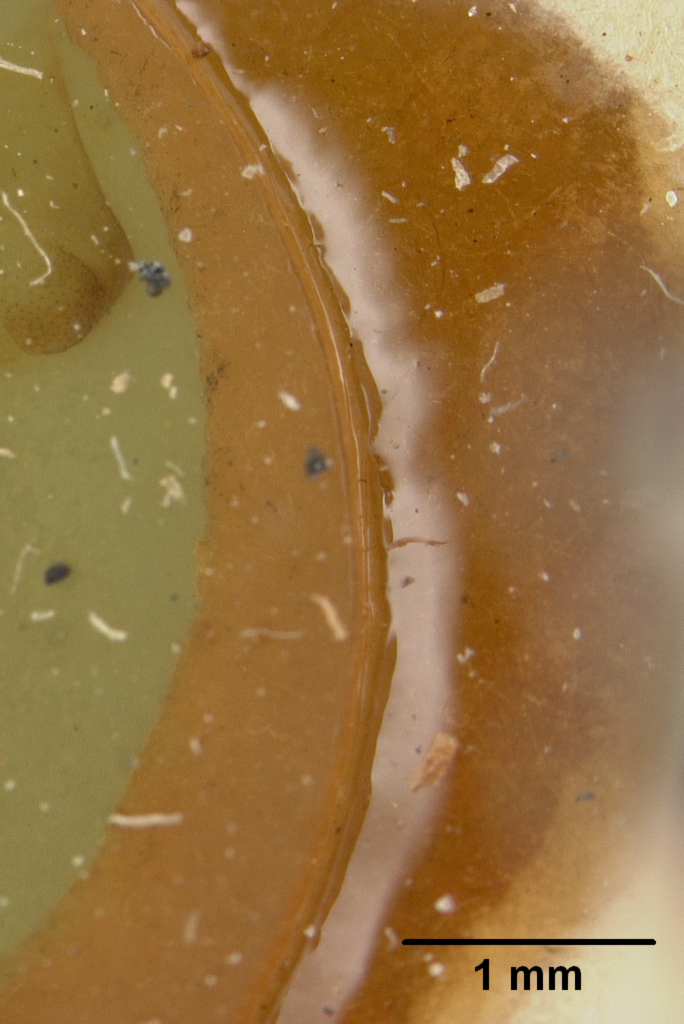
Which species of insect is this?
Megachile brimleyi
